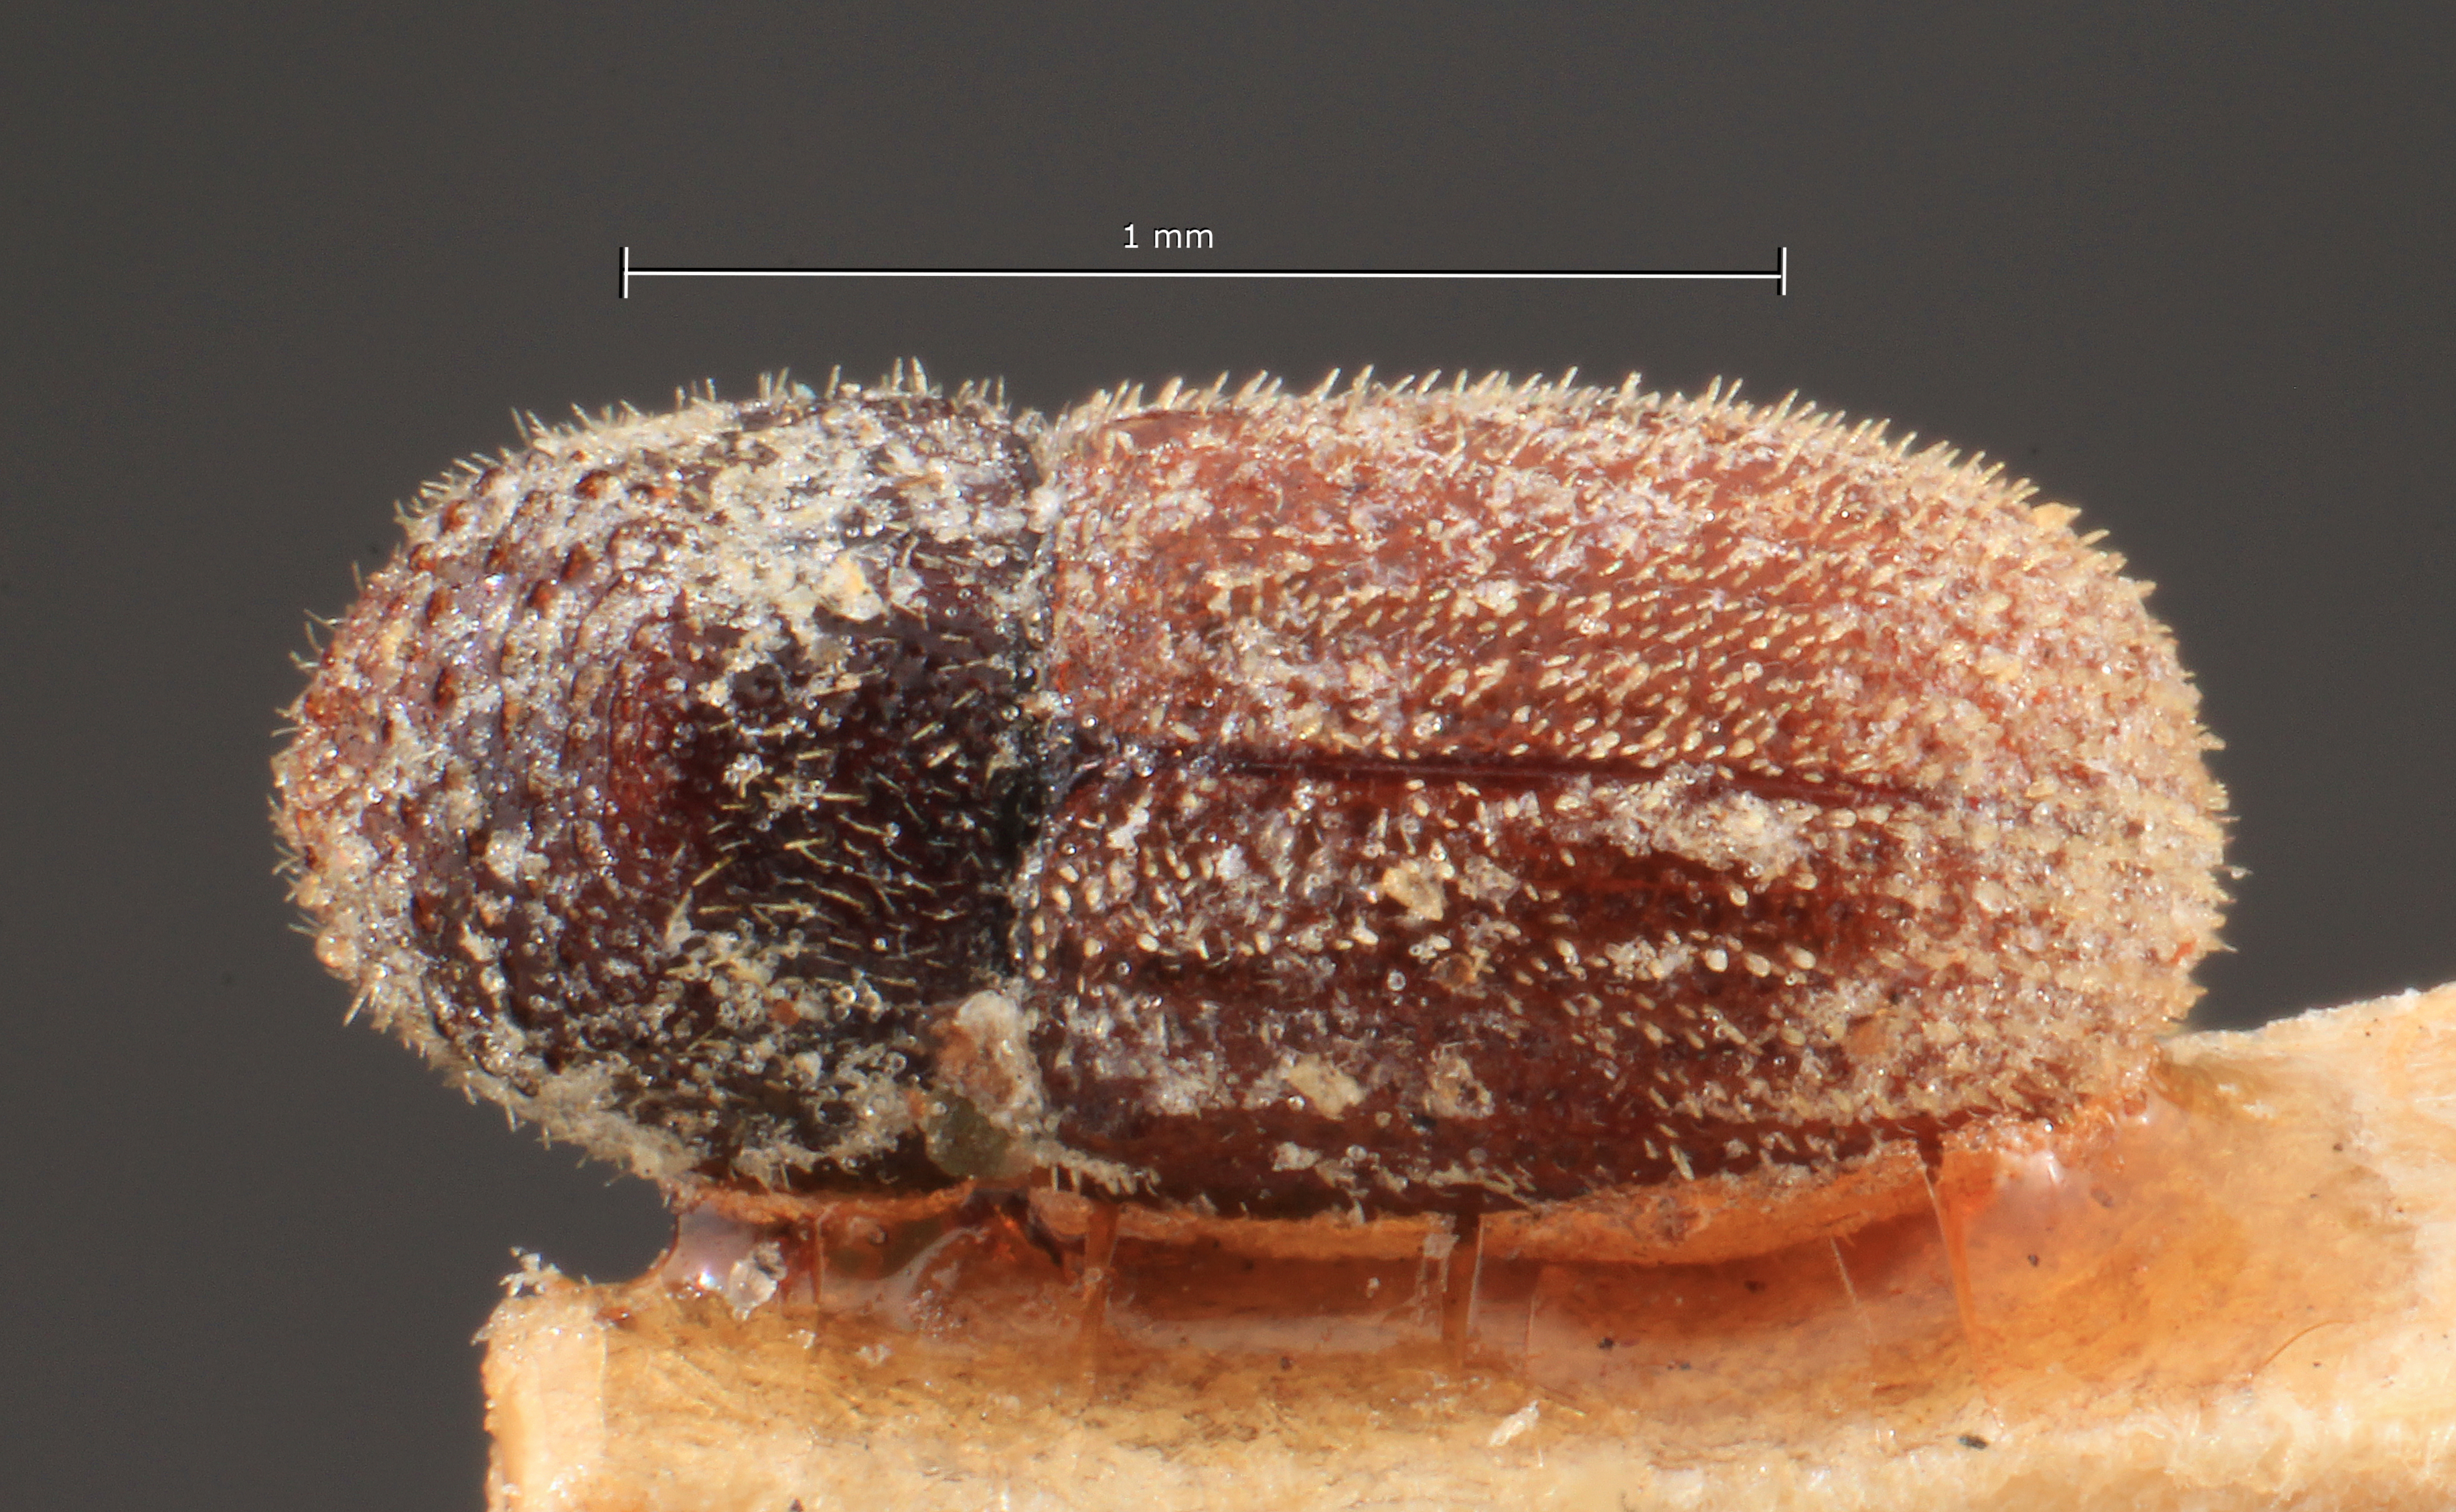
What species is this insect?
Cryphalus stierlini
